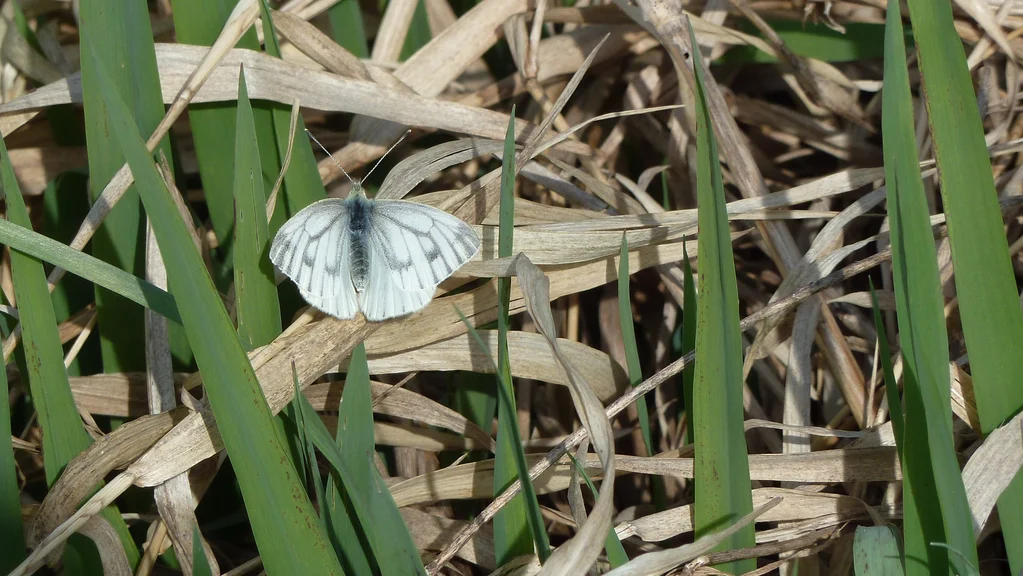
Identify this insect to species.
Pieris napi
